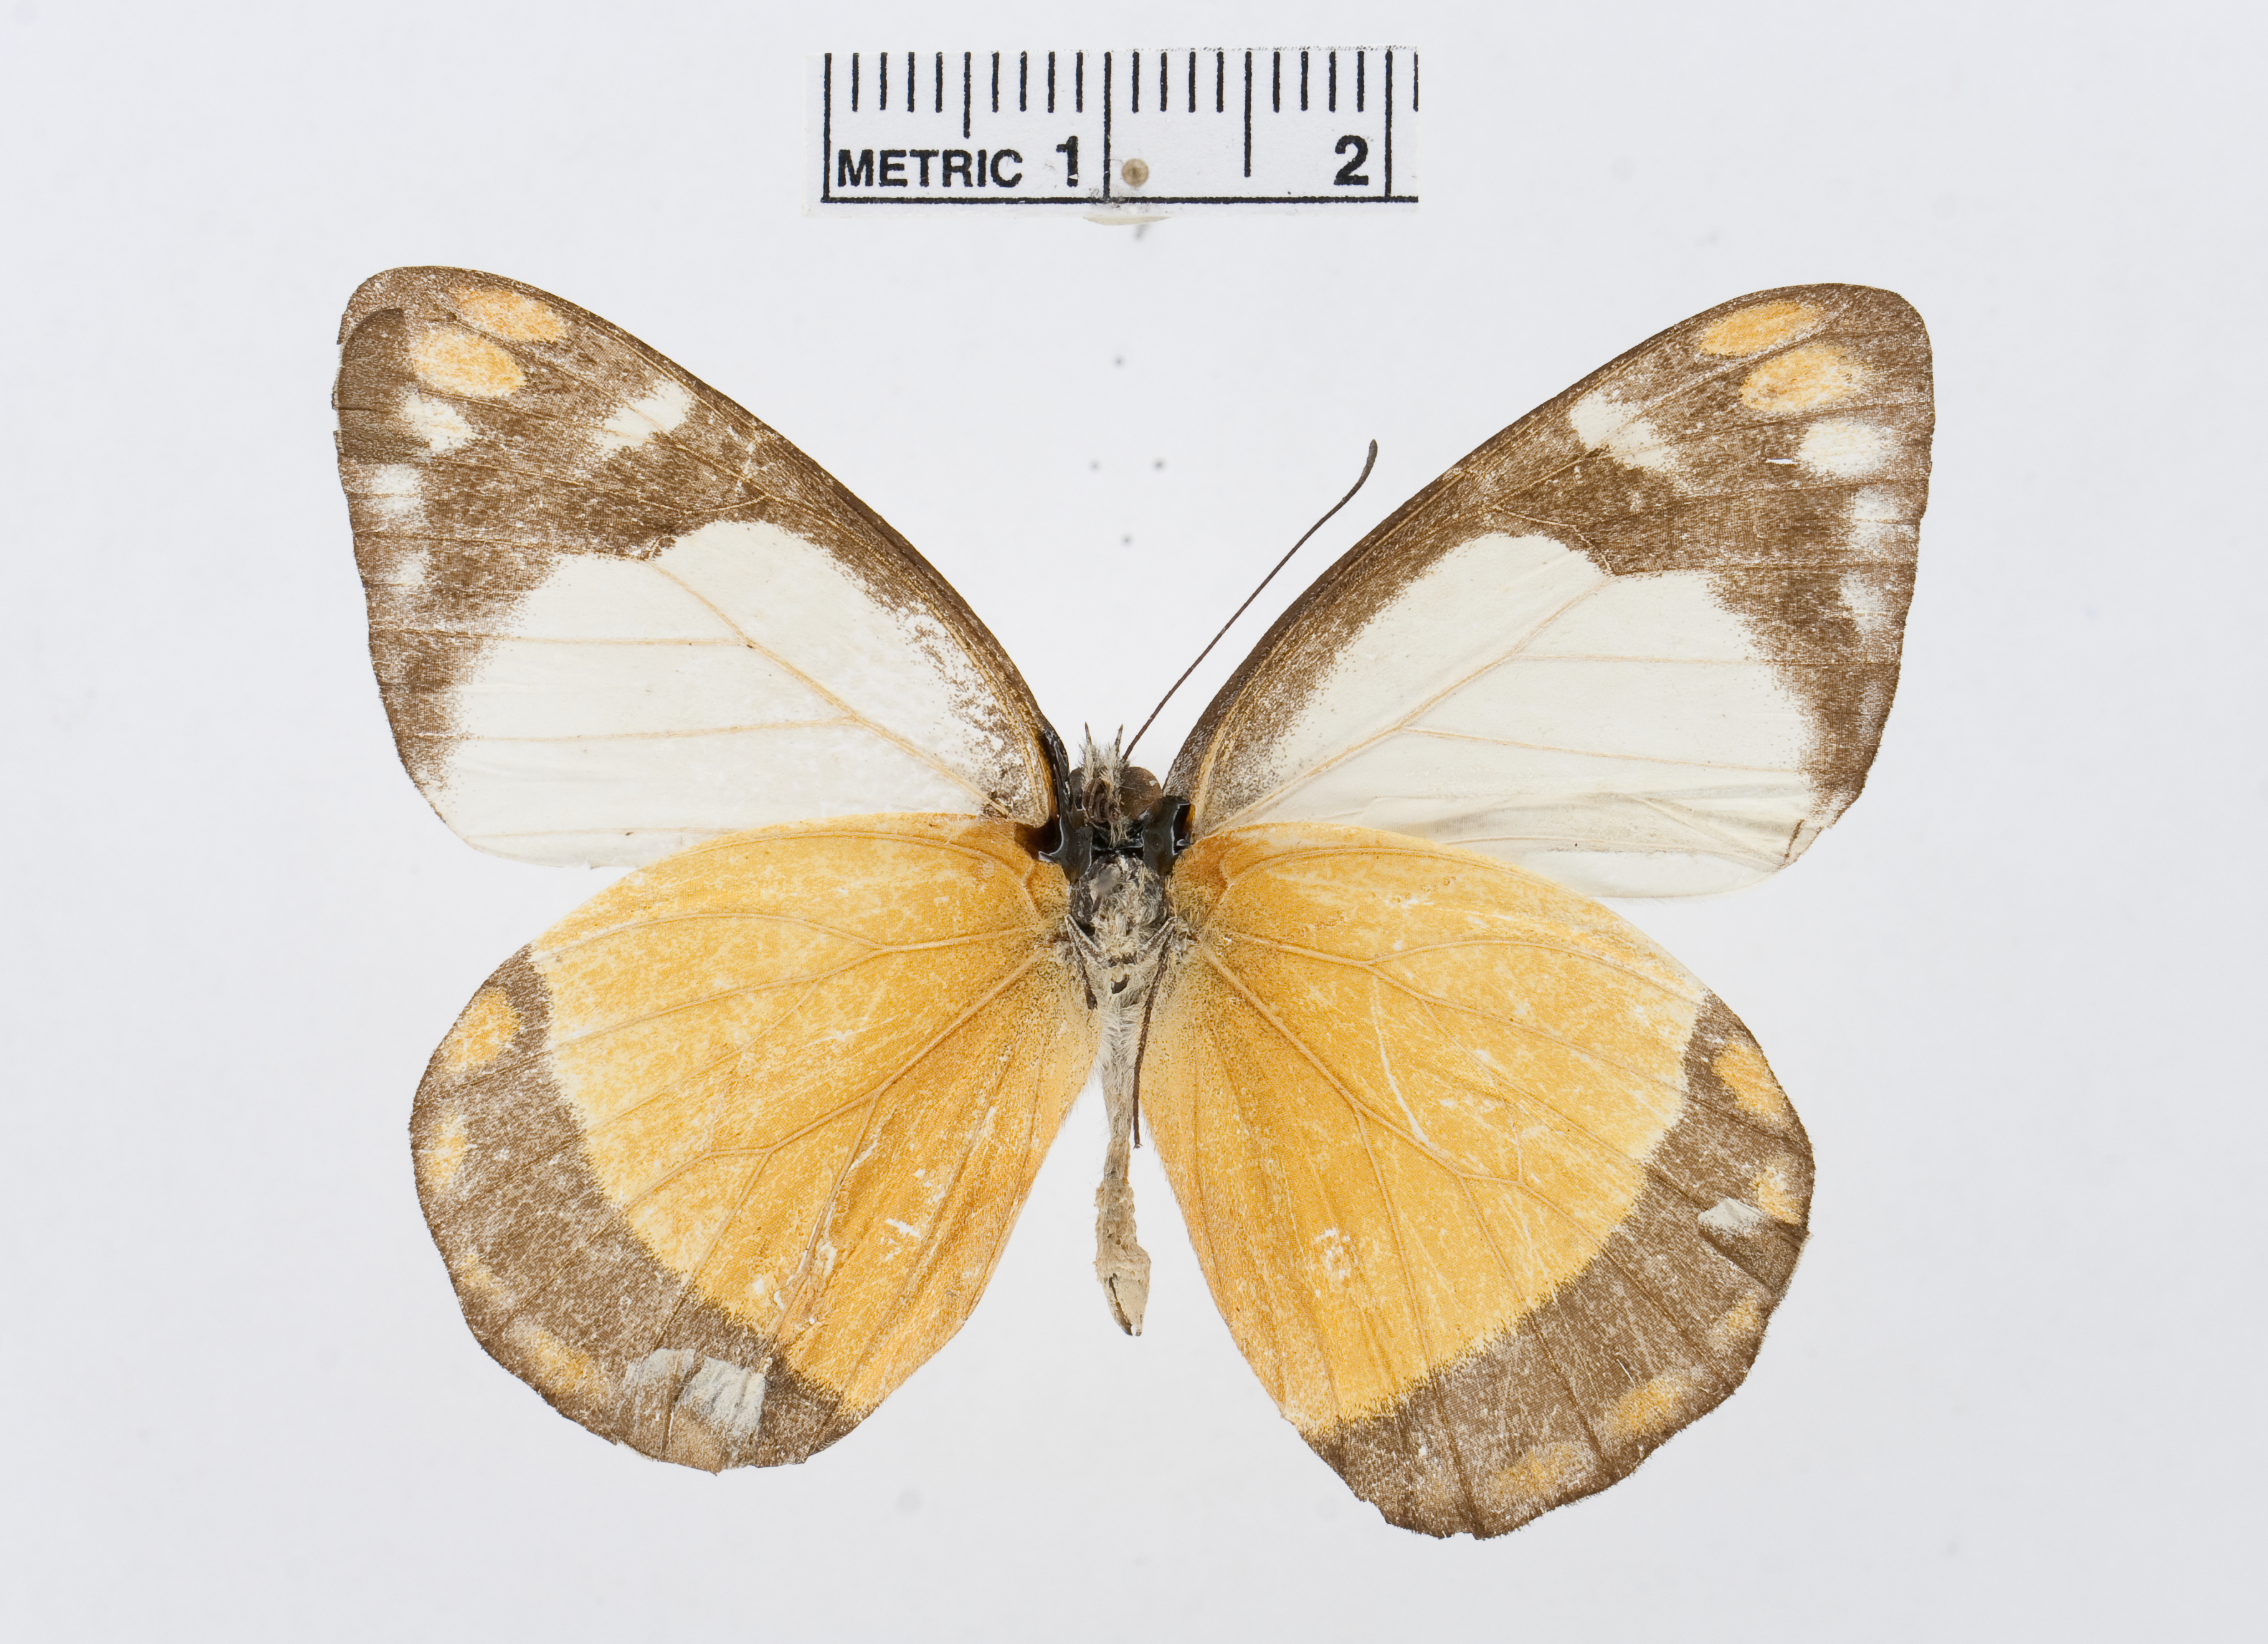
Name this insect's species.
Delias ribbei
